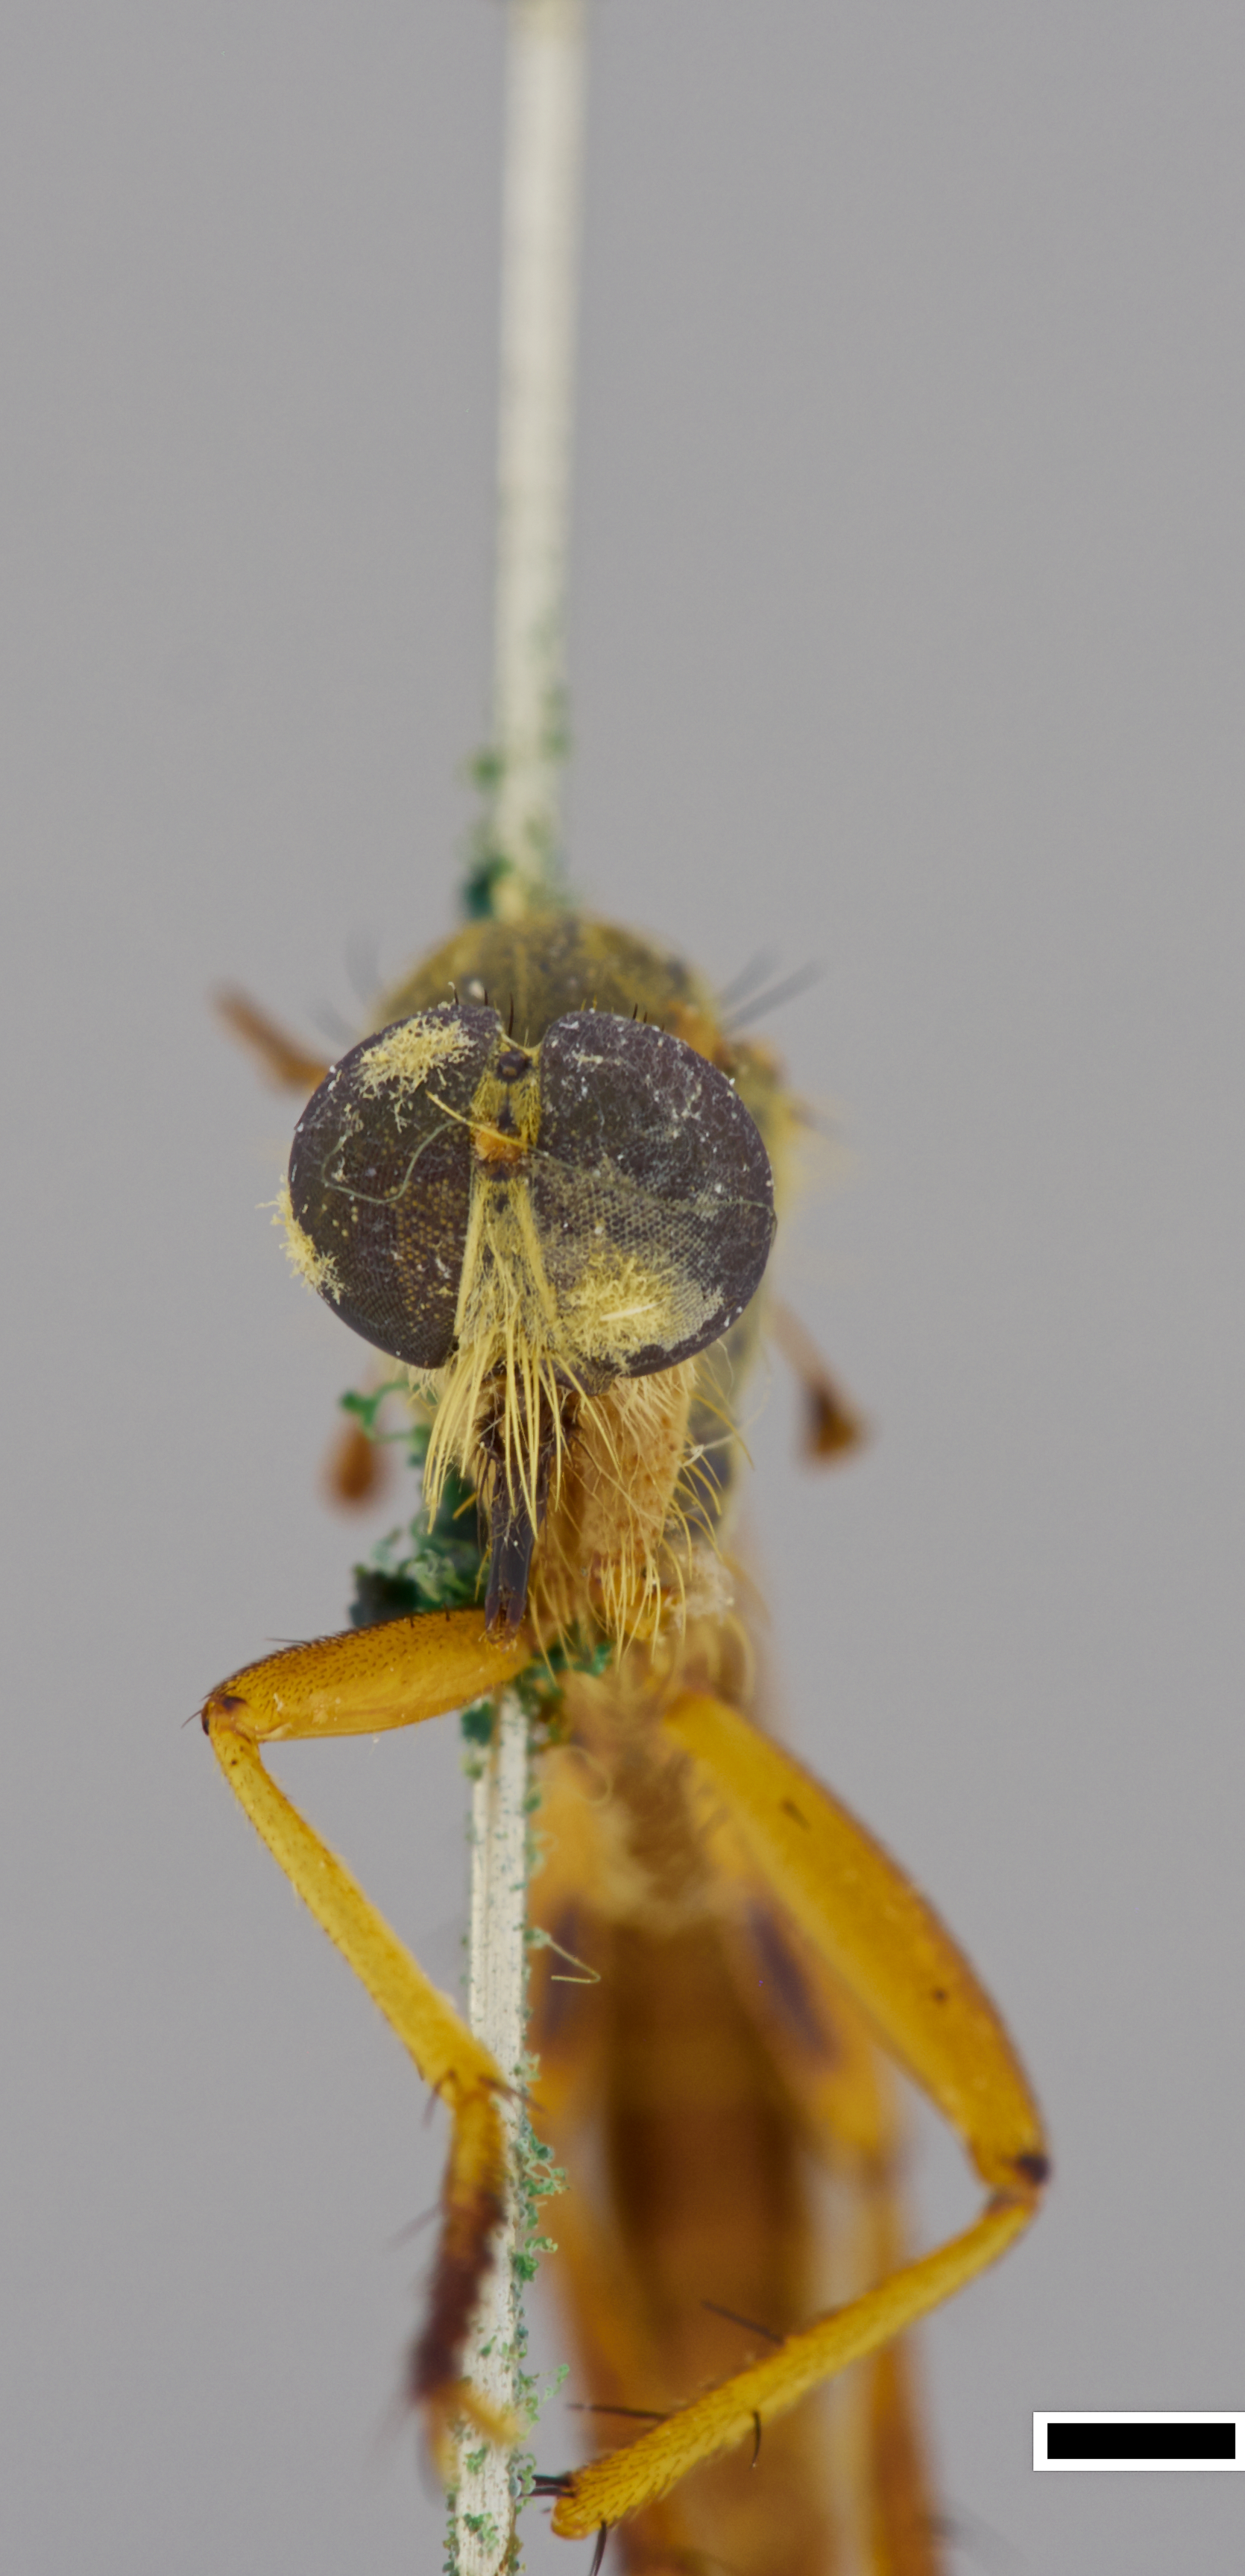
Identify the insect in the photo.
Michotamia vulpina
